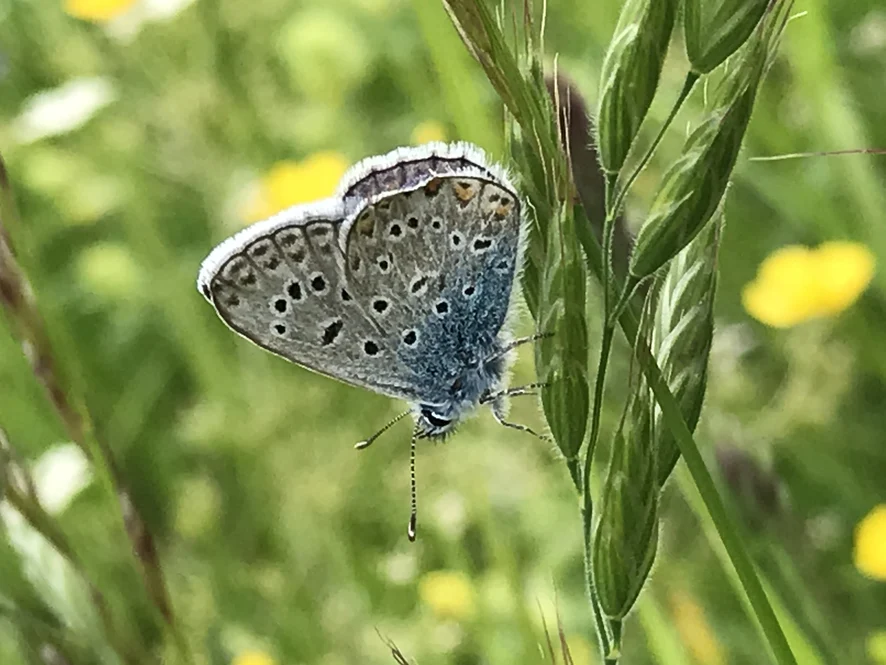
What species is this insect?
Polyommatus icarus
